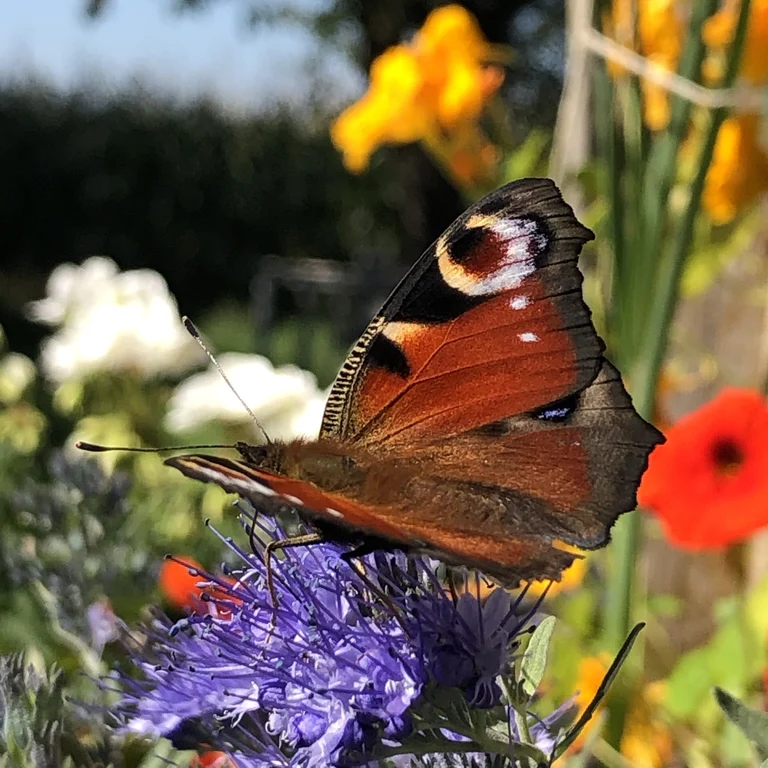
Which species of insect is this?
Aglais io
